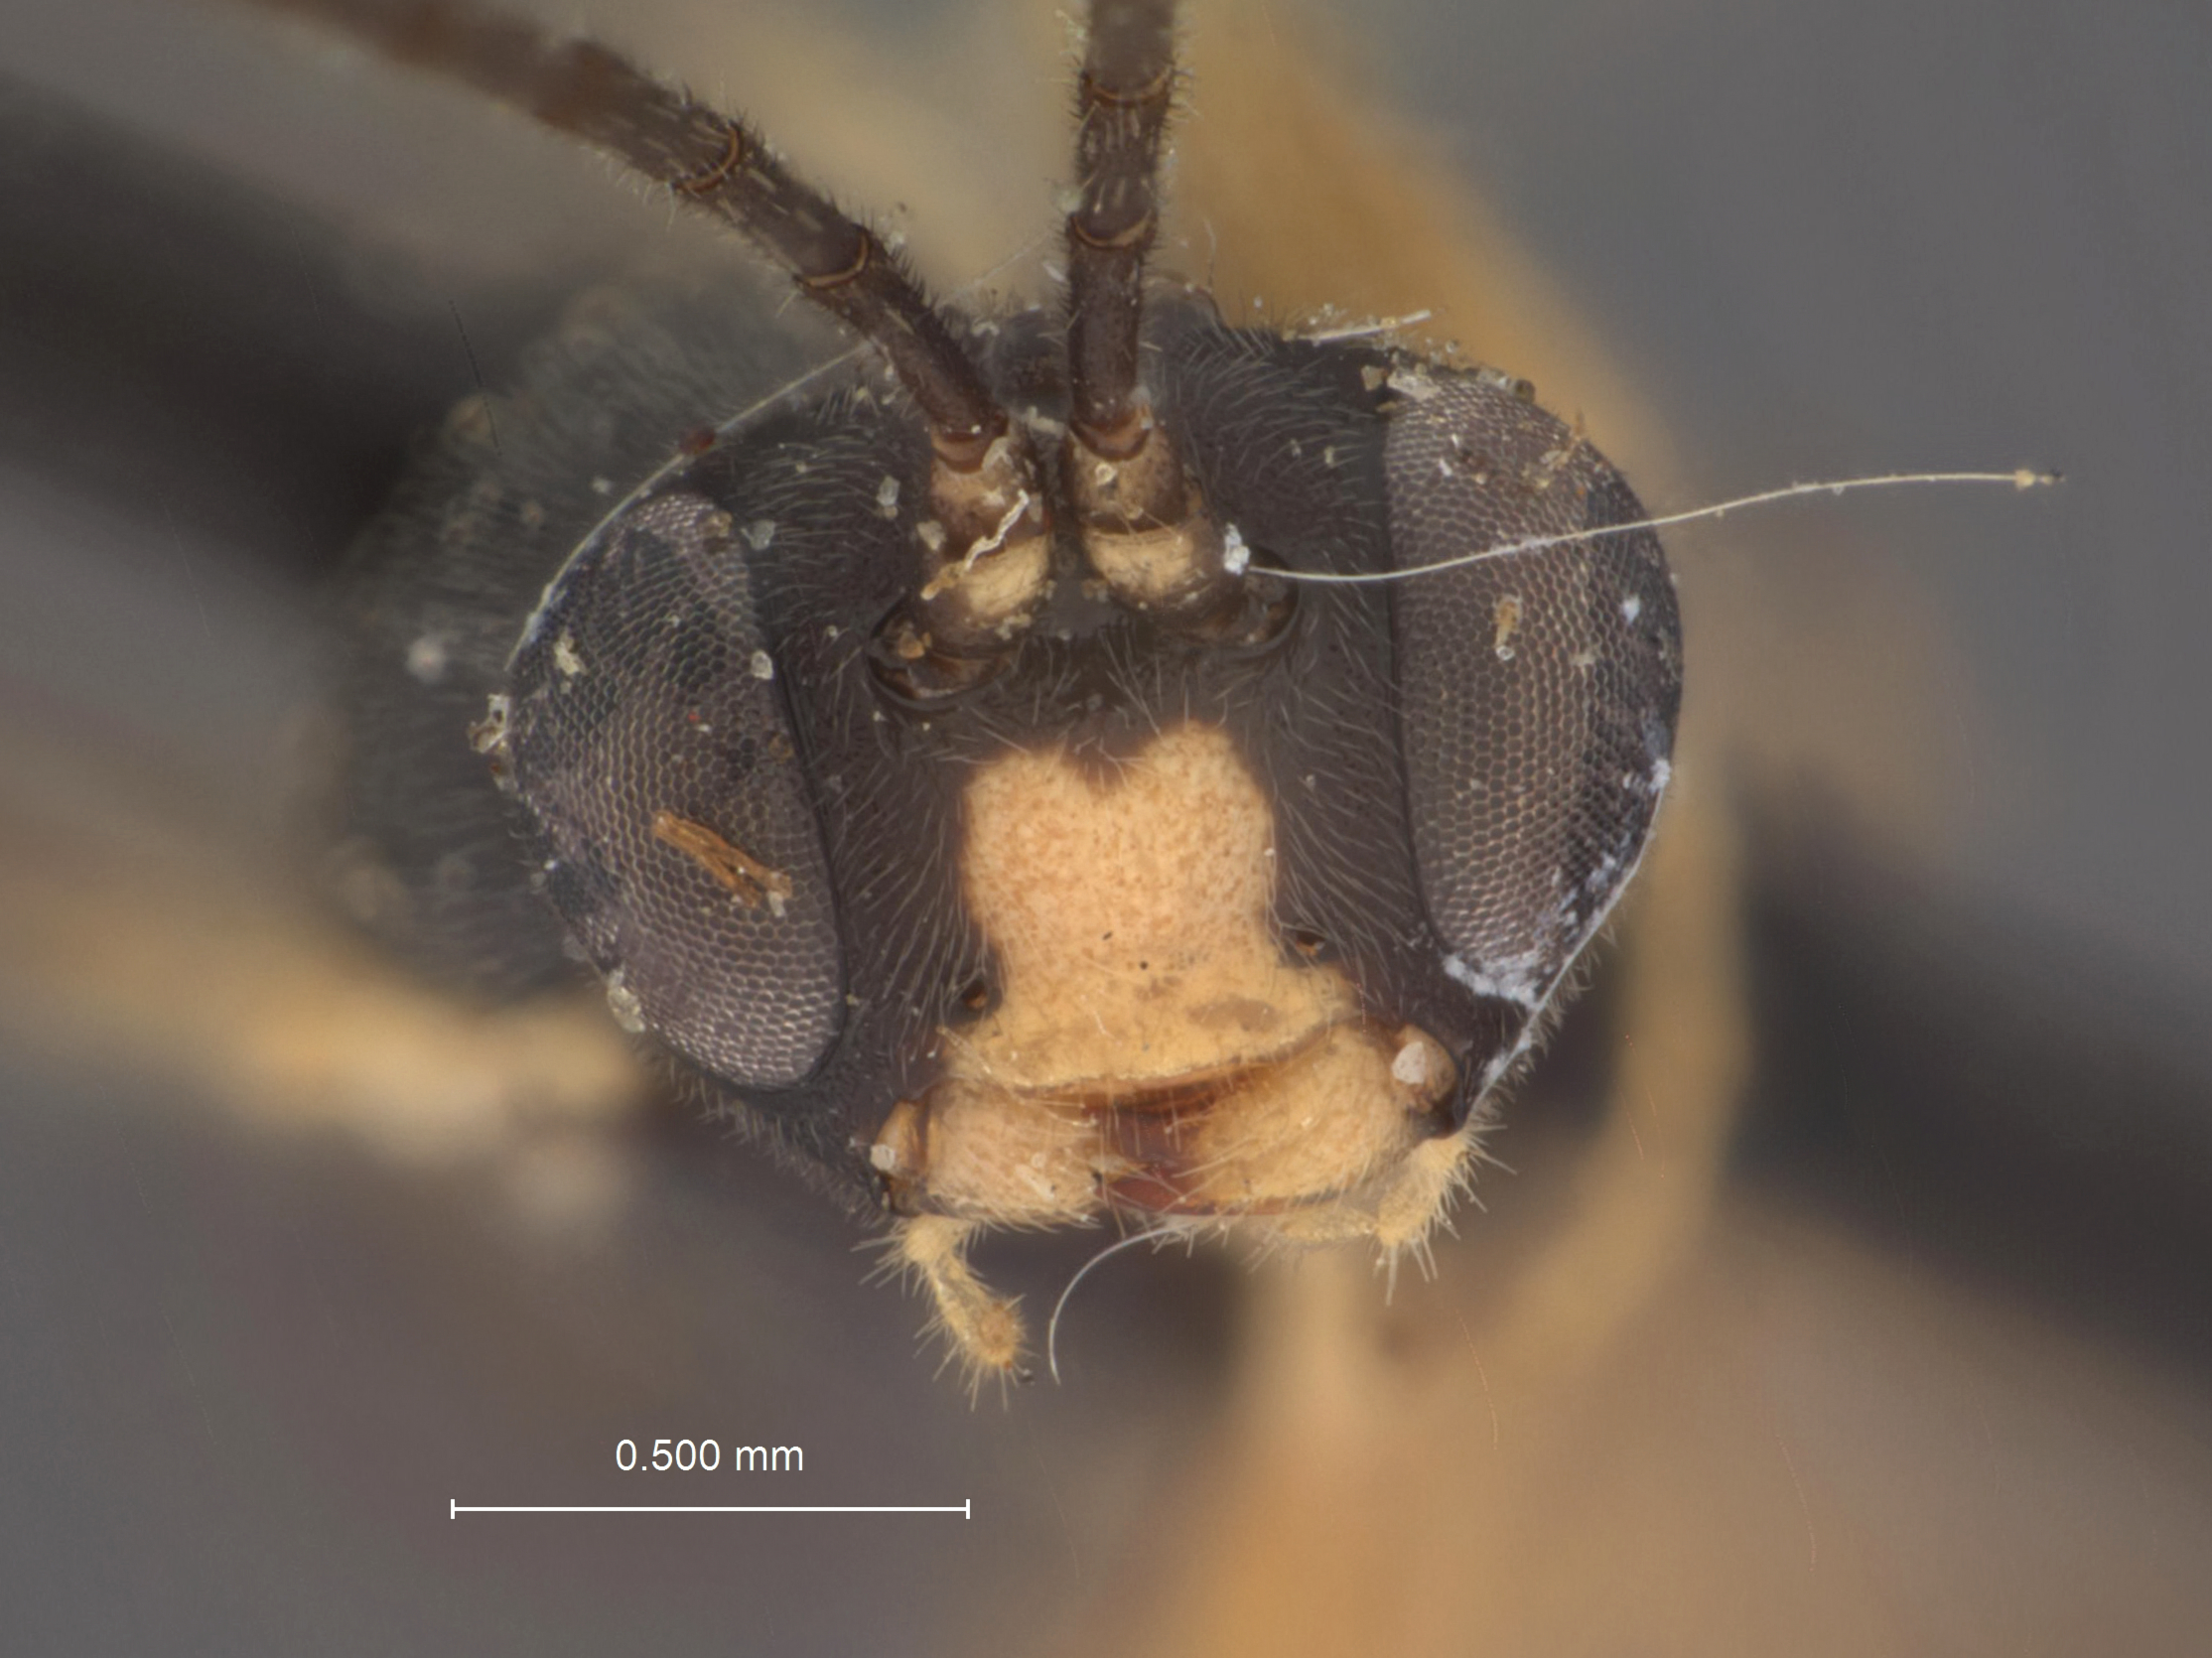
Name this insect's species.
Mesoleius gymnonychi
